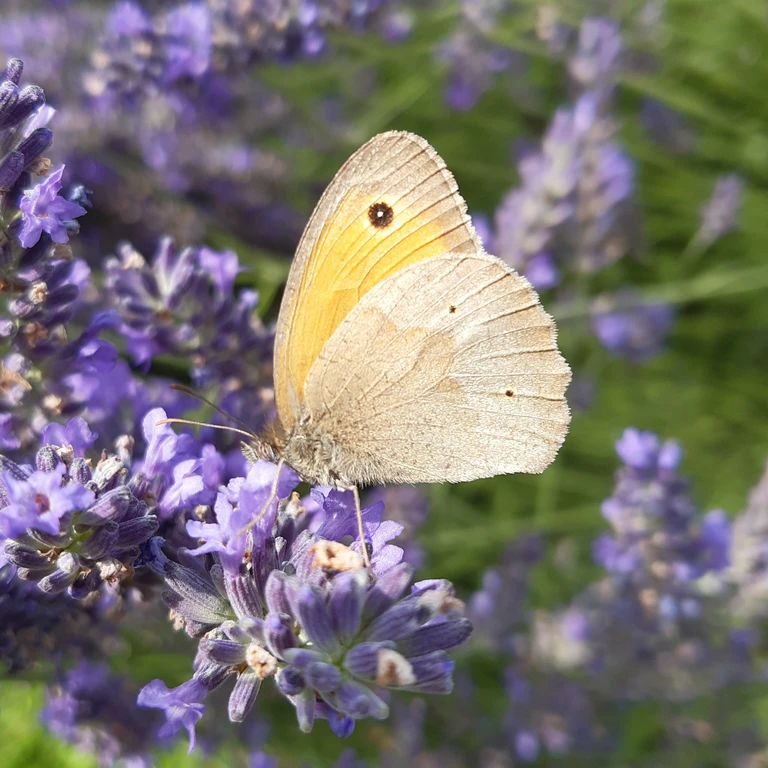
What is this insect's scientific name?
Maniola jurtina
